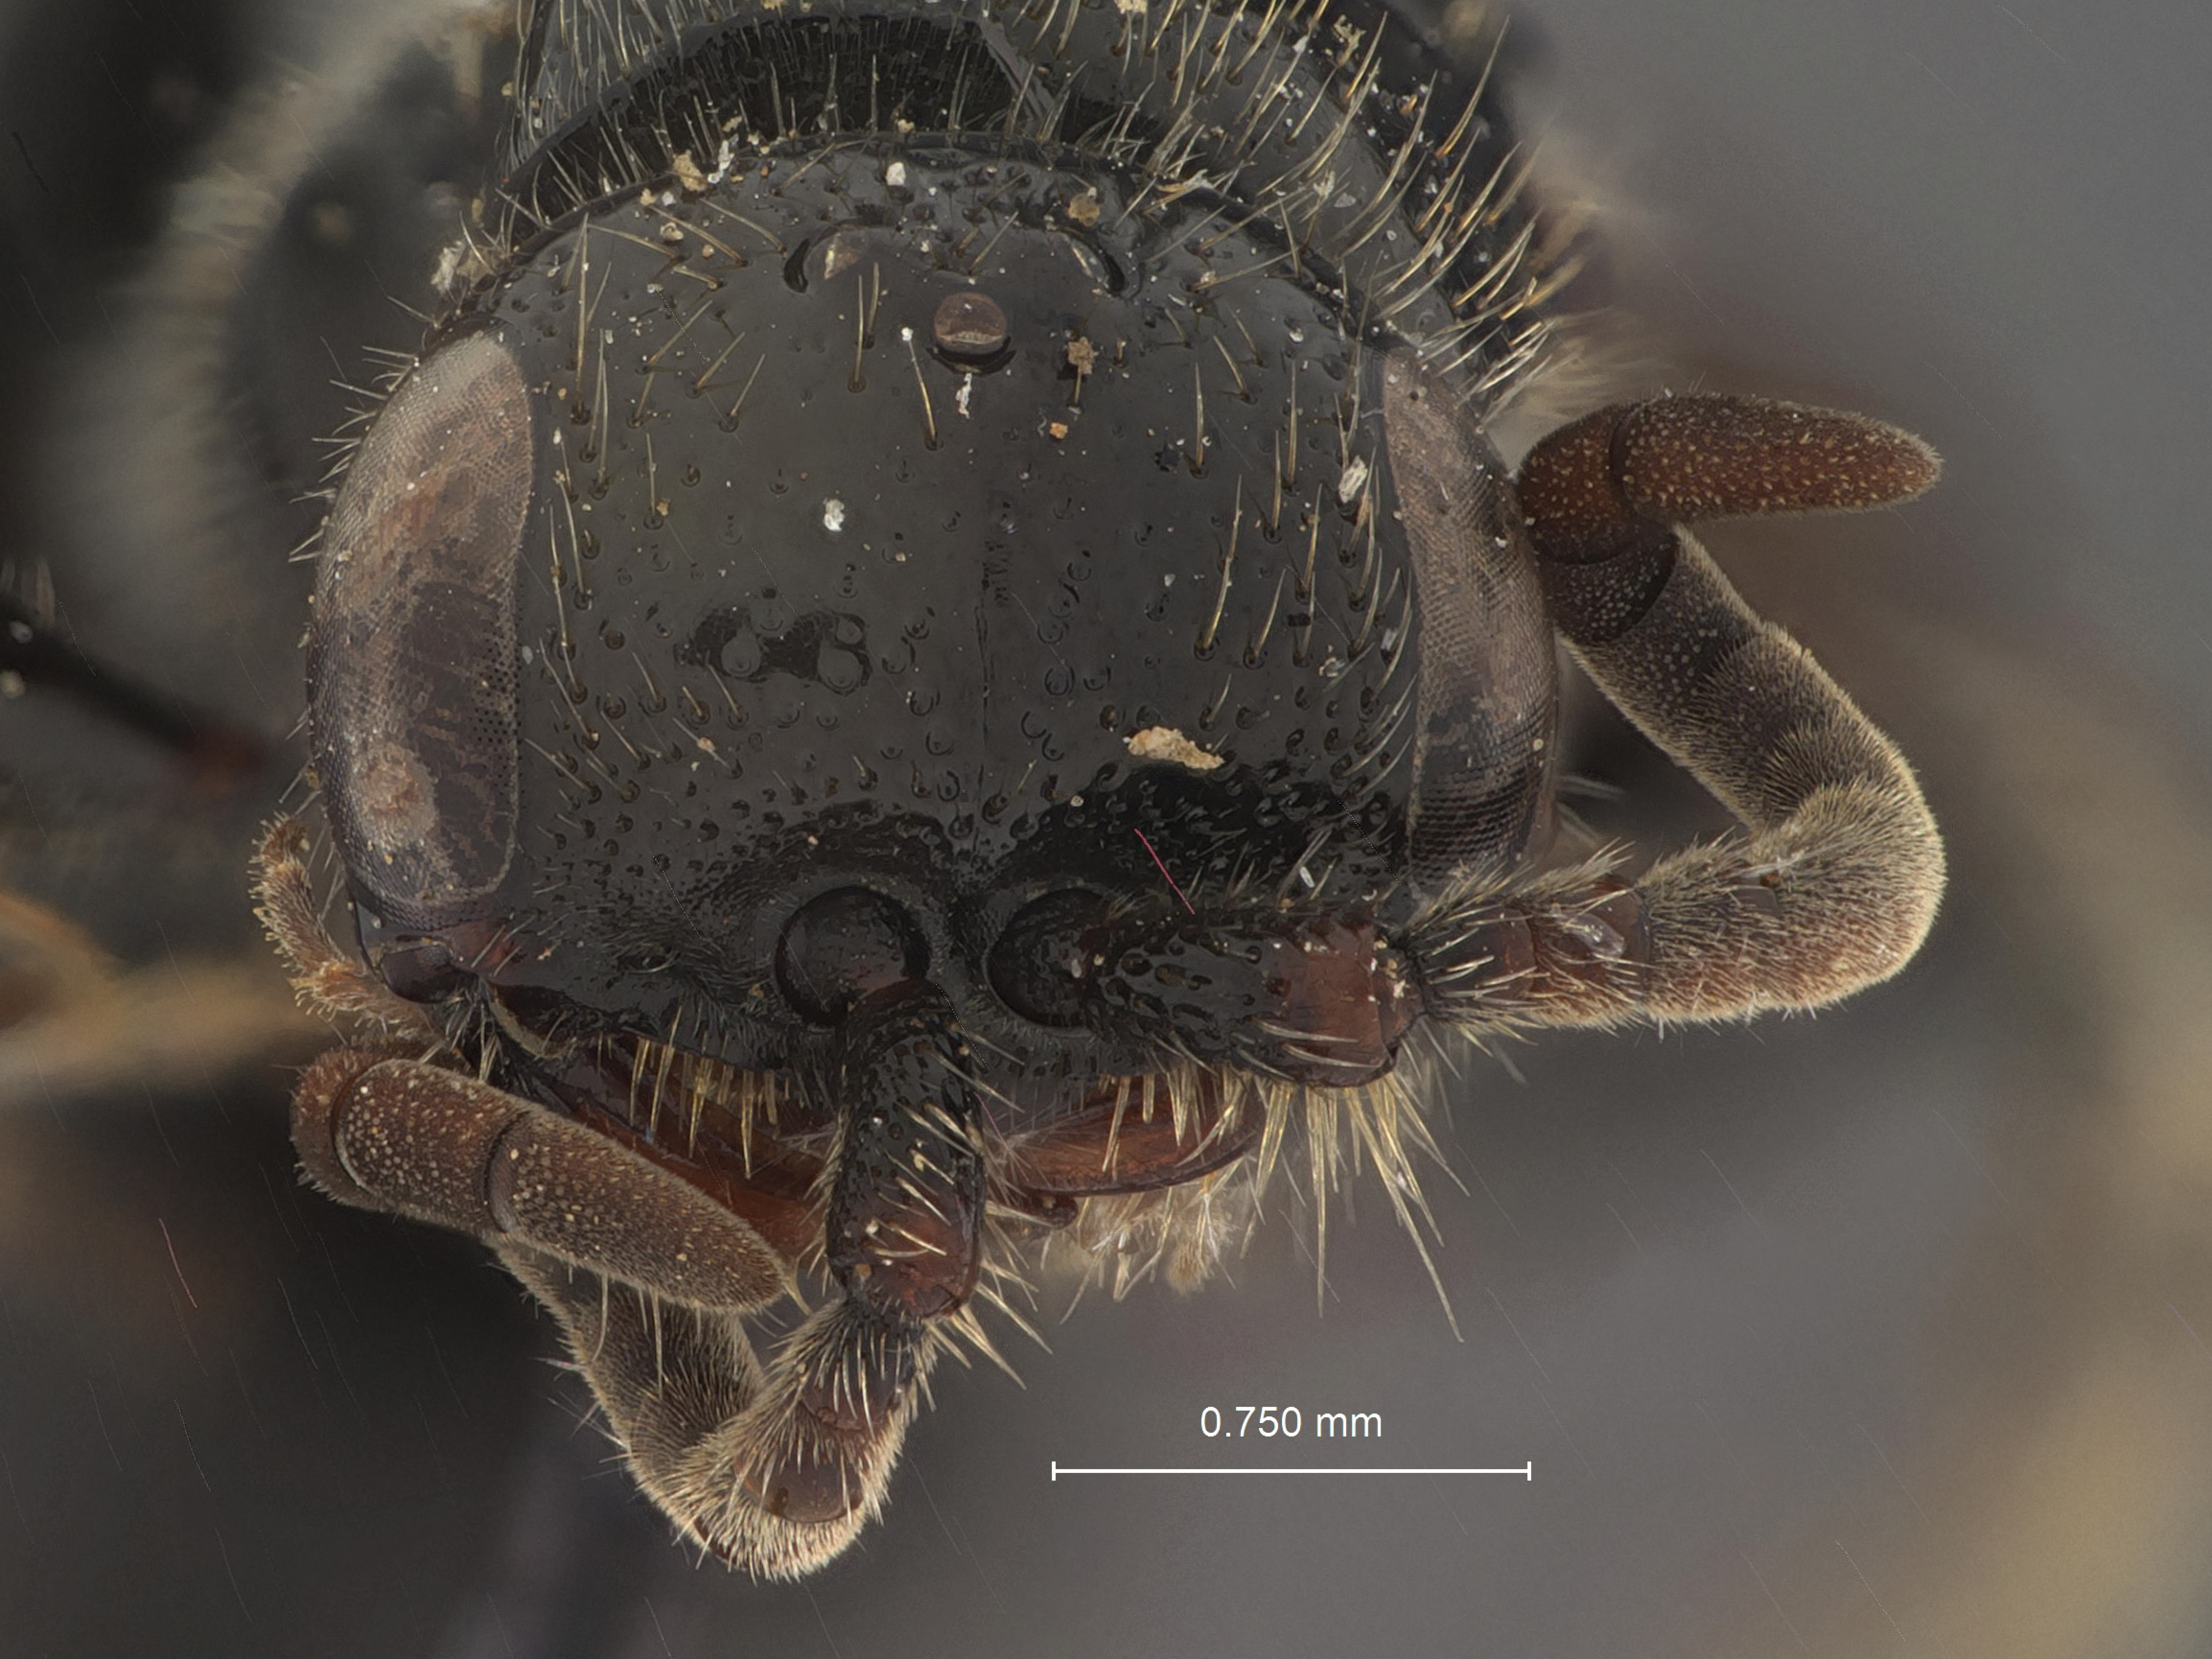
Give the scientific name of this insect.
Tiphia intermedia
